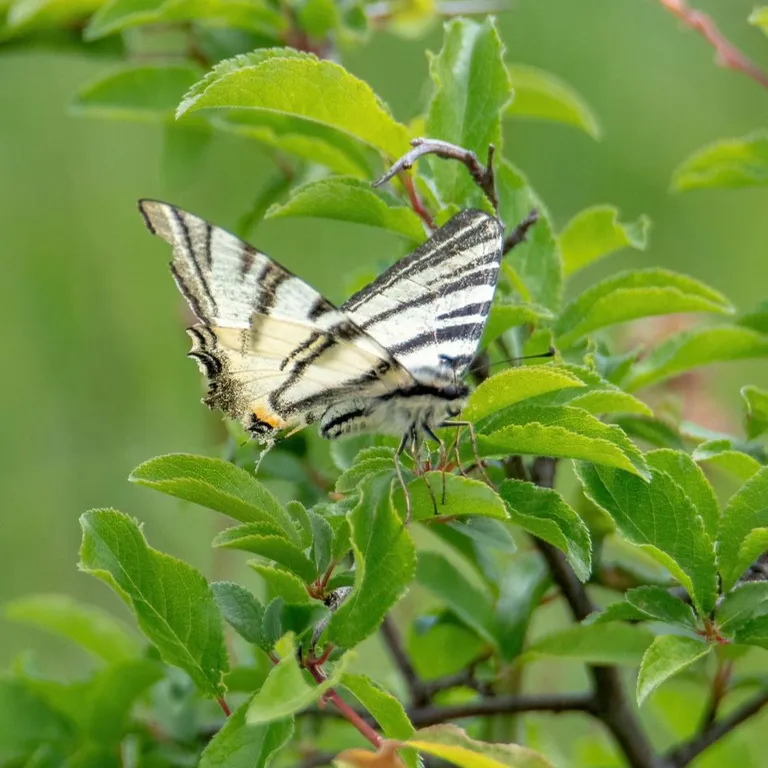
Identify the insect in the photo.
Iphiclides podalirius
